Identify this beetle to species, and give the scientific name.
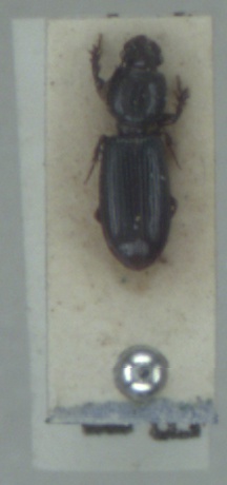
Clivina fossor
